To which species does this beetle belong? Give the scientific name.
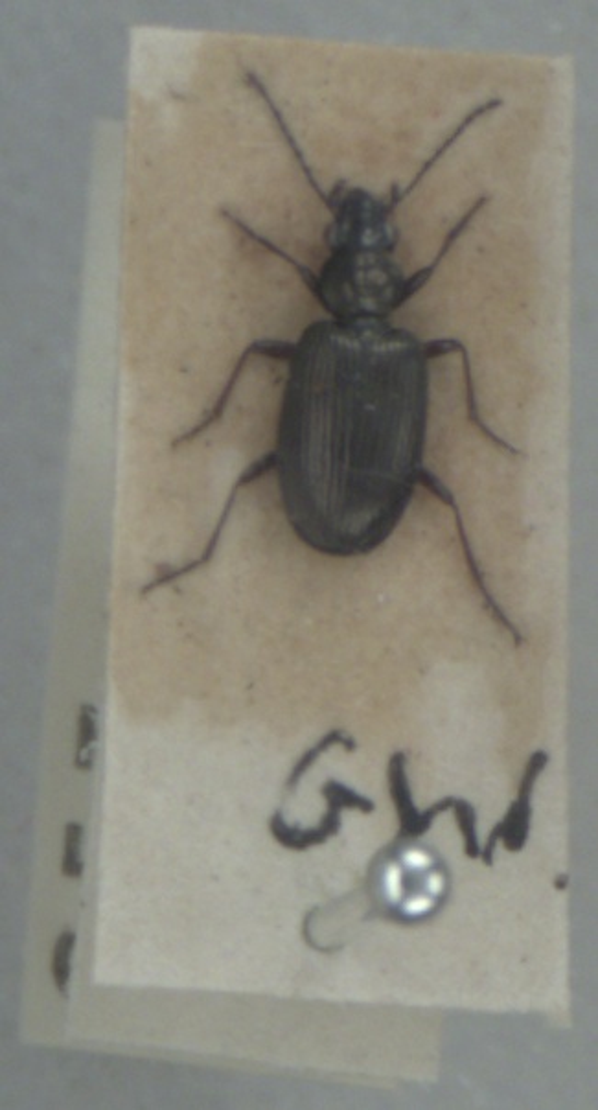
Bembidion punctulatum
